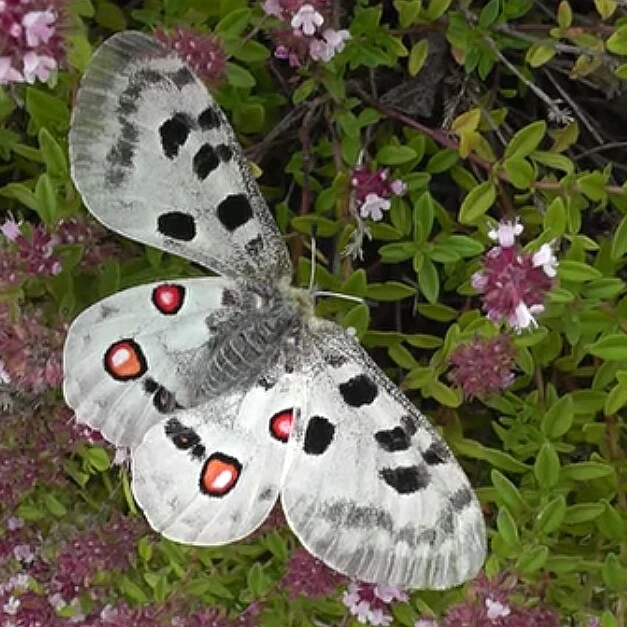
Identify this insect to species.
Parnassius apollo
